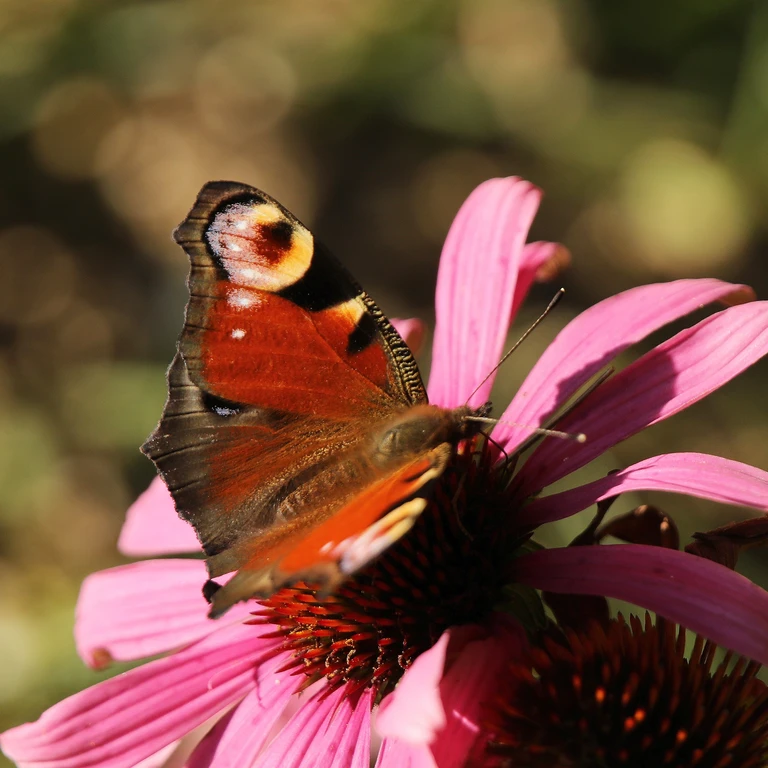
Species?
Aglais io
